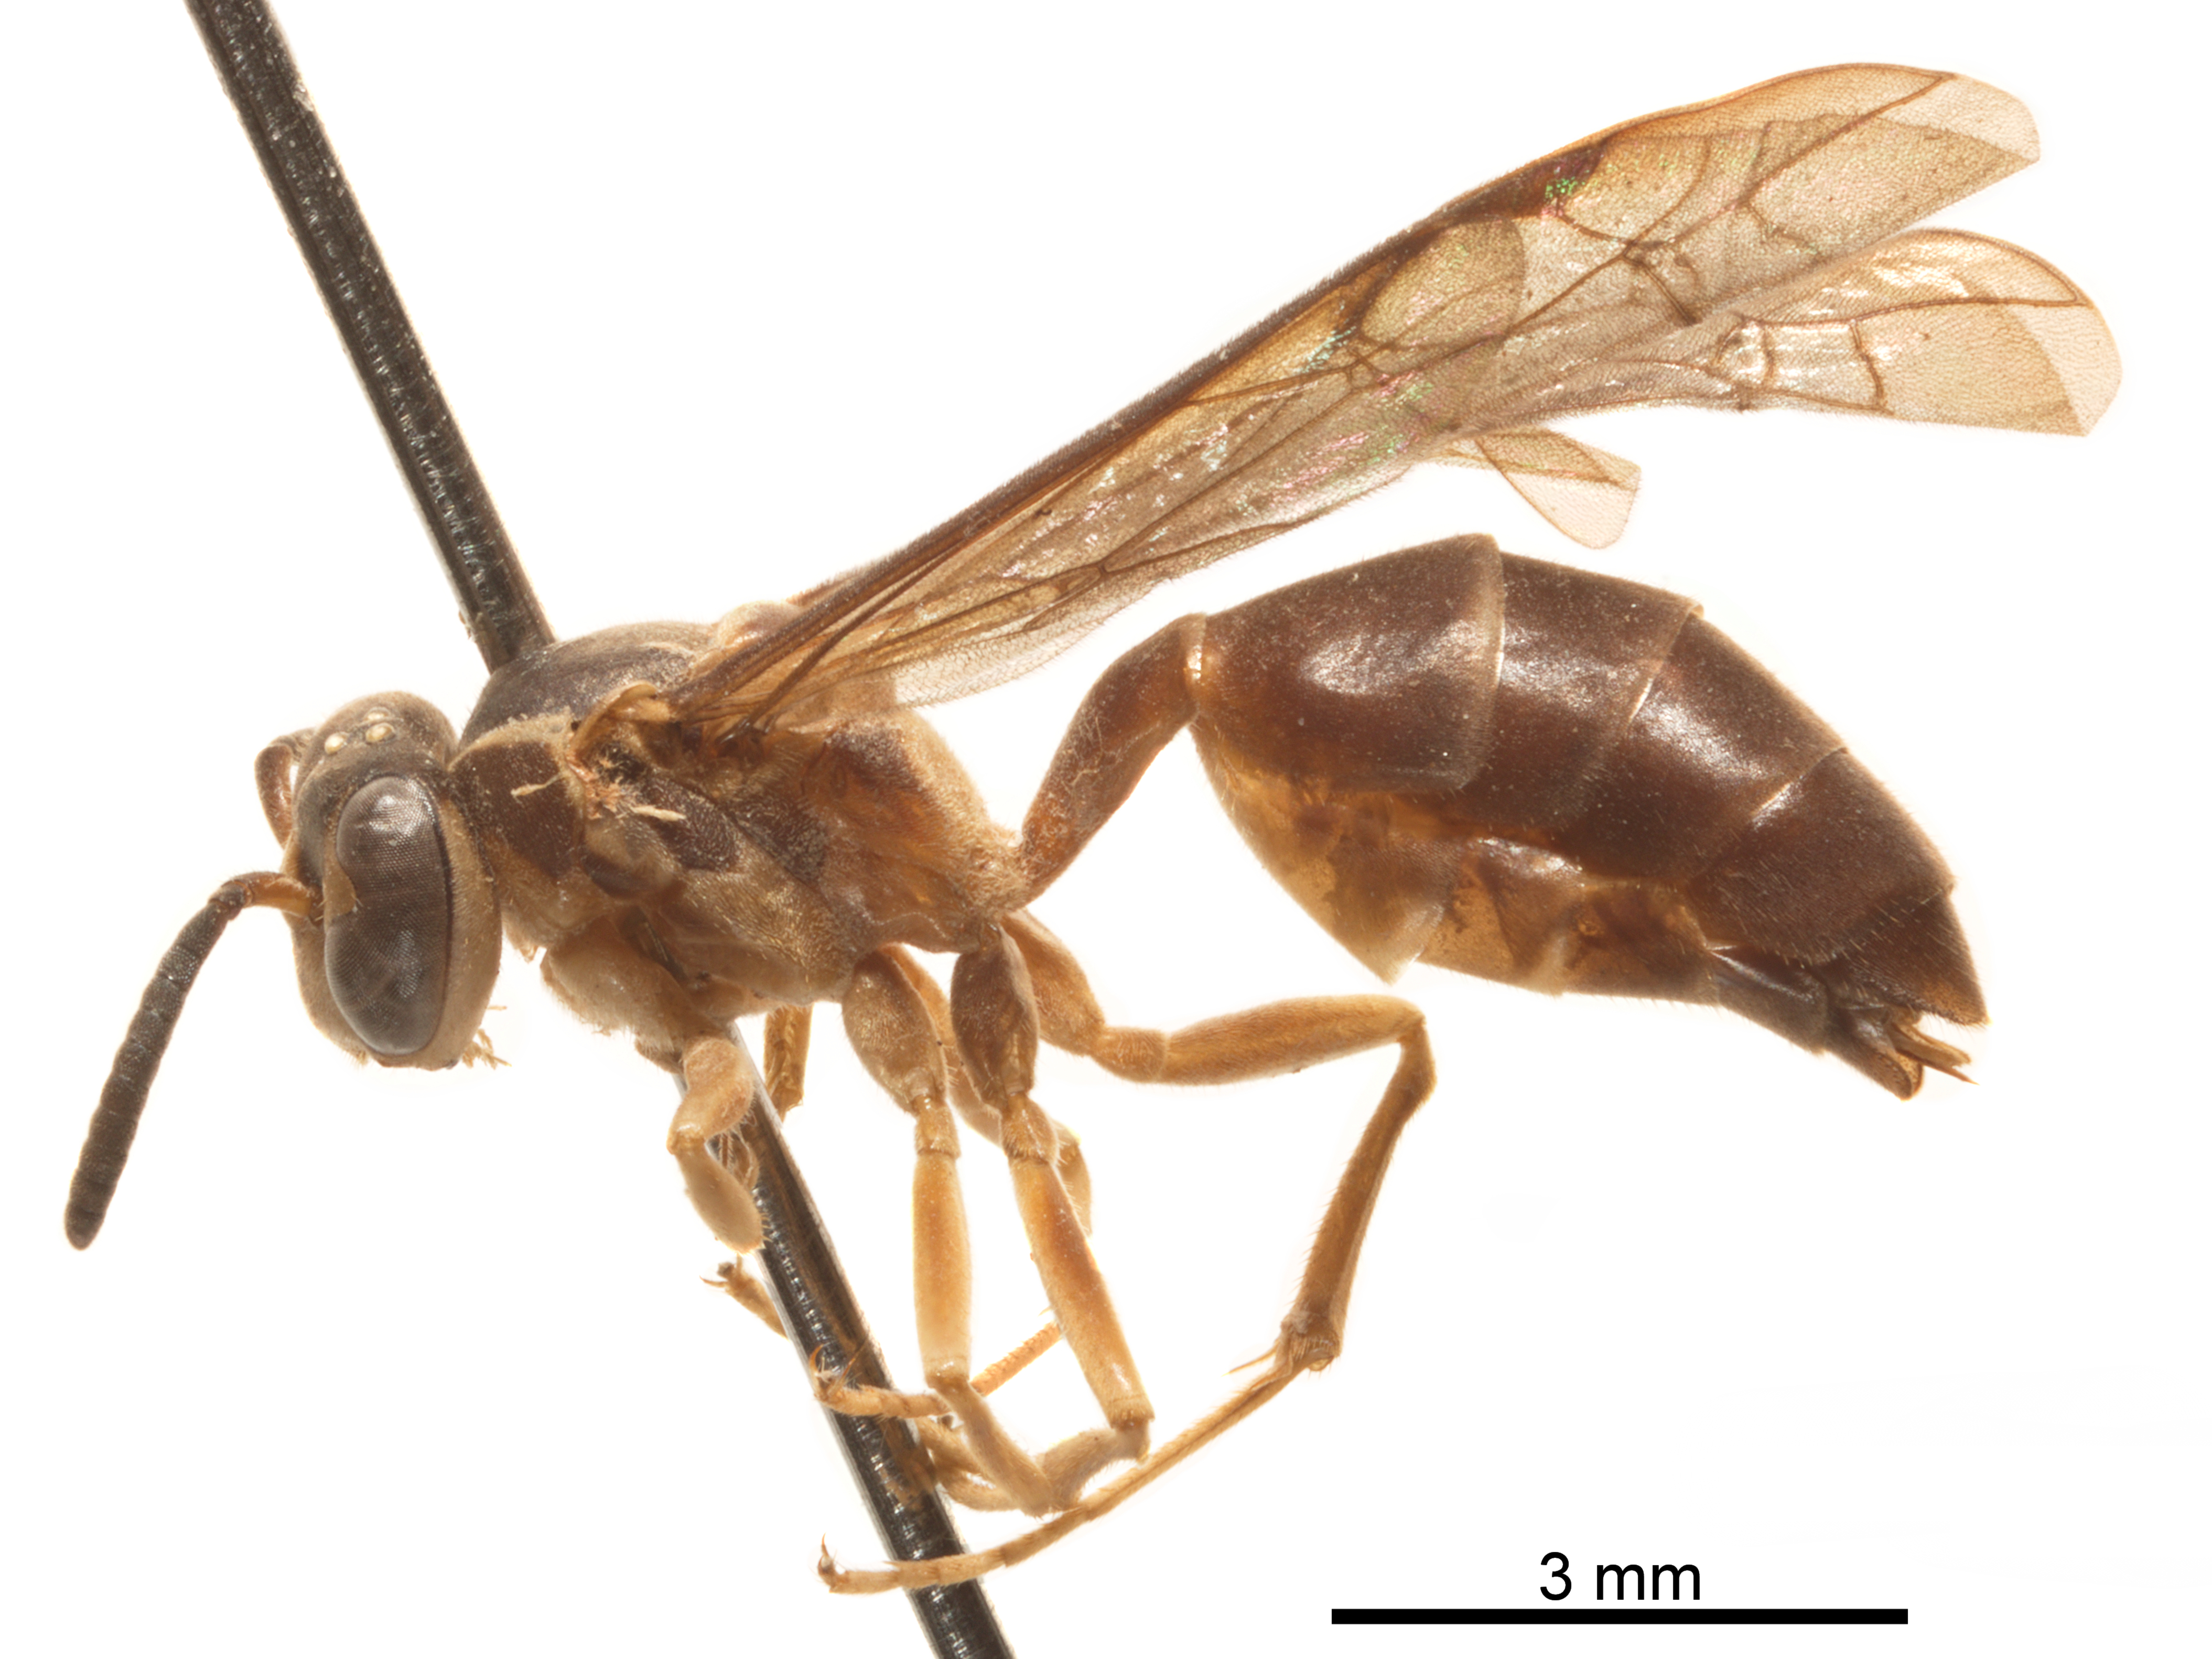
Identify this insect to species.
Angiopolybia pallens
